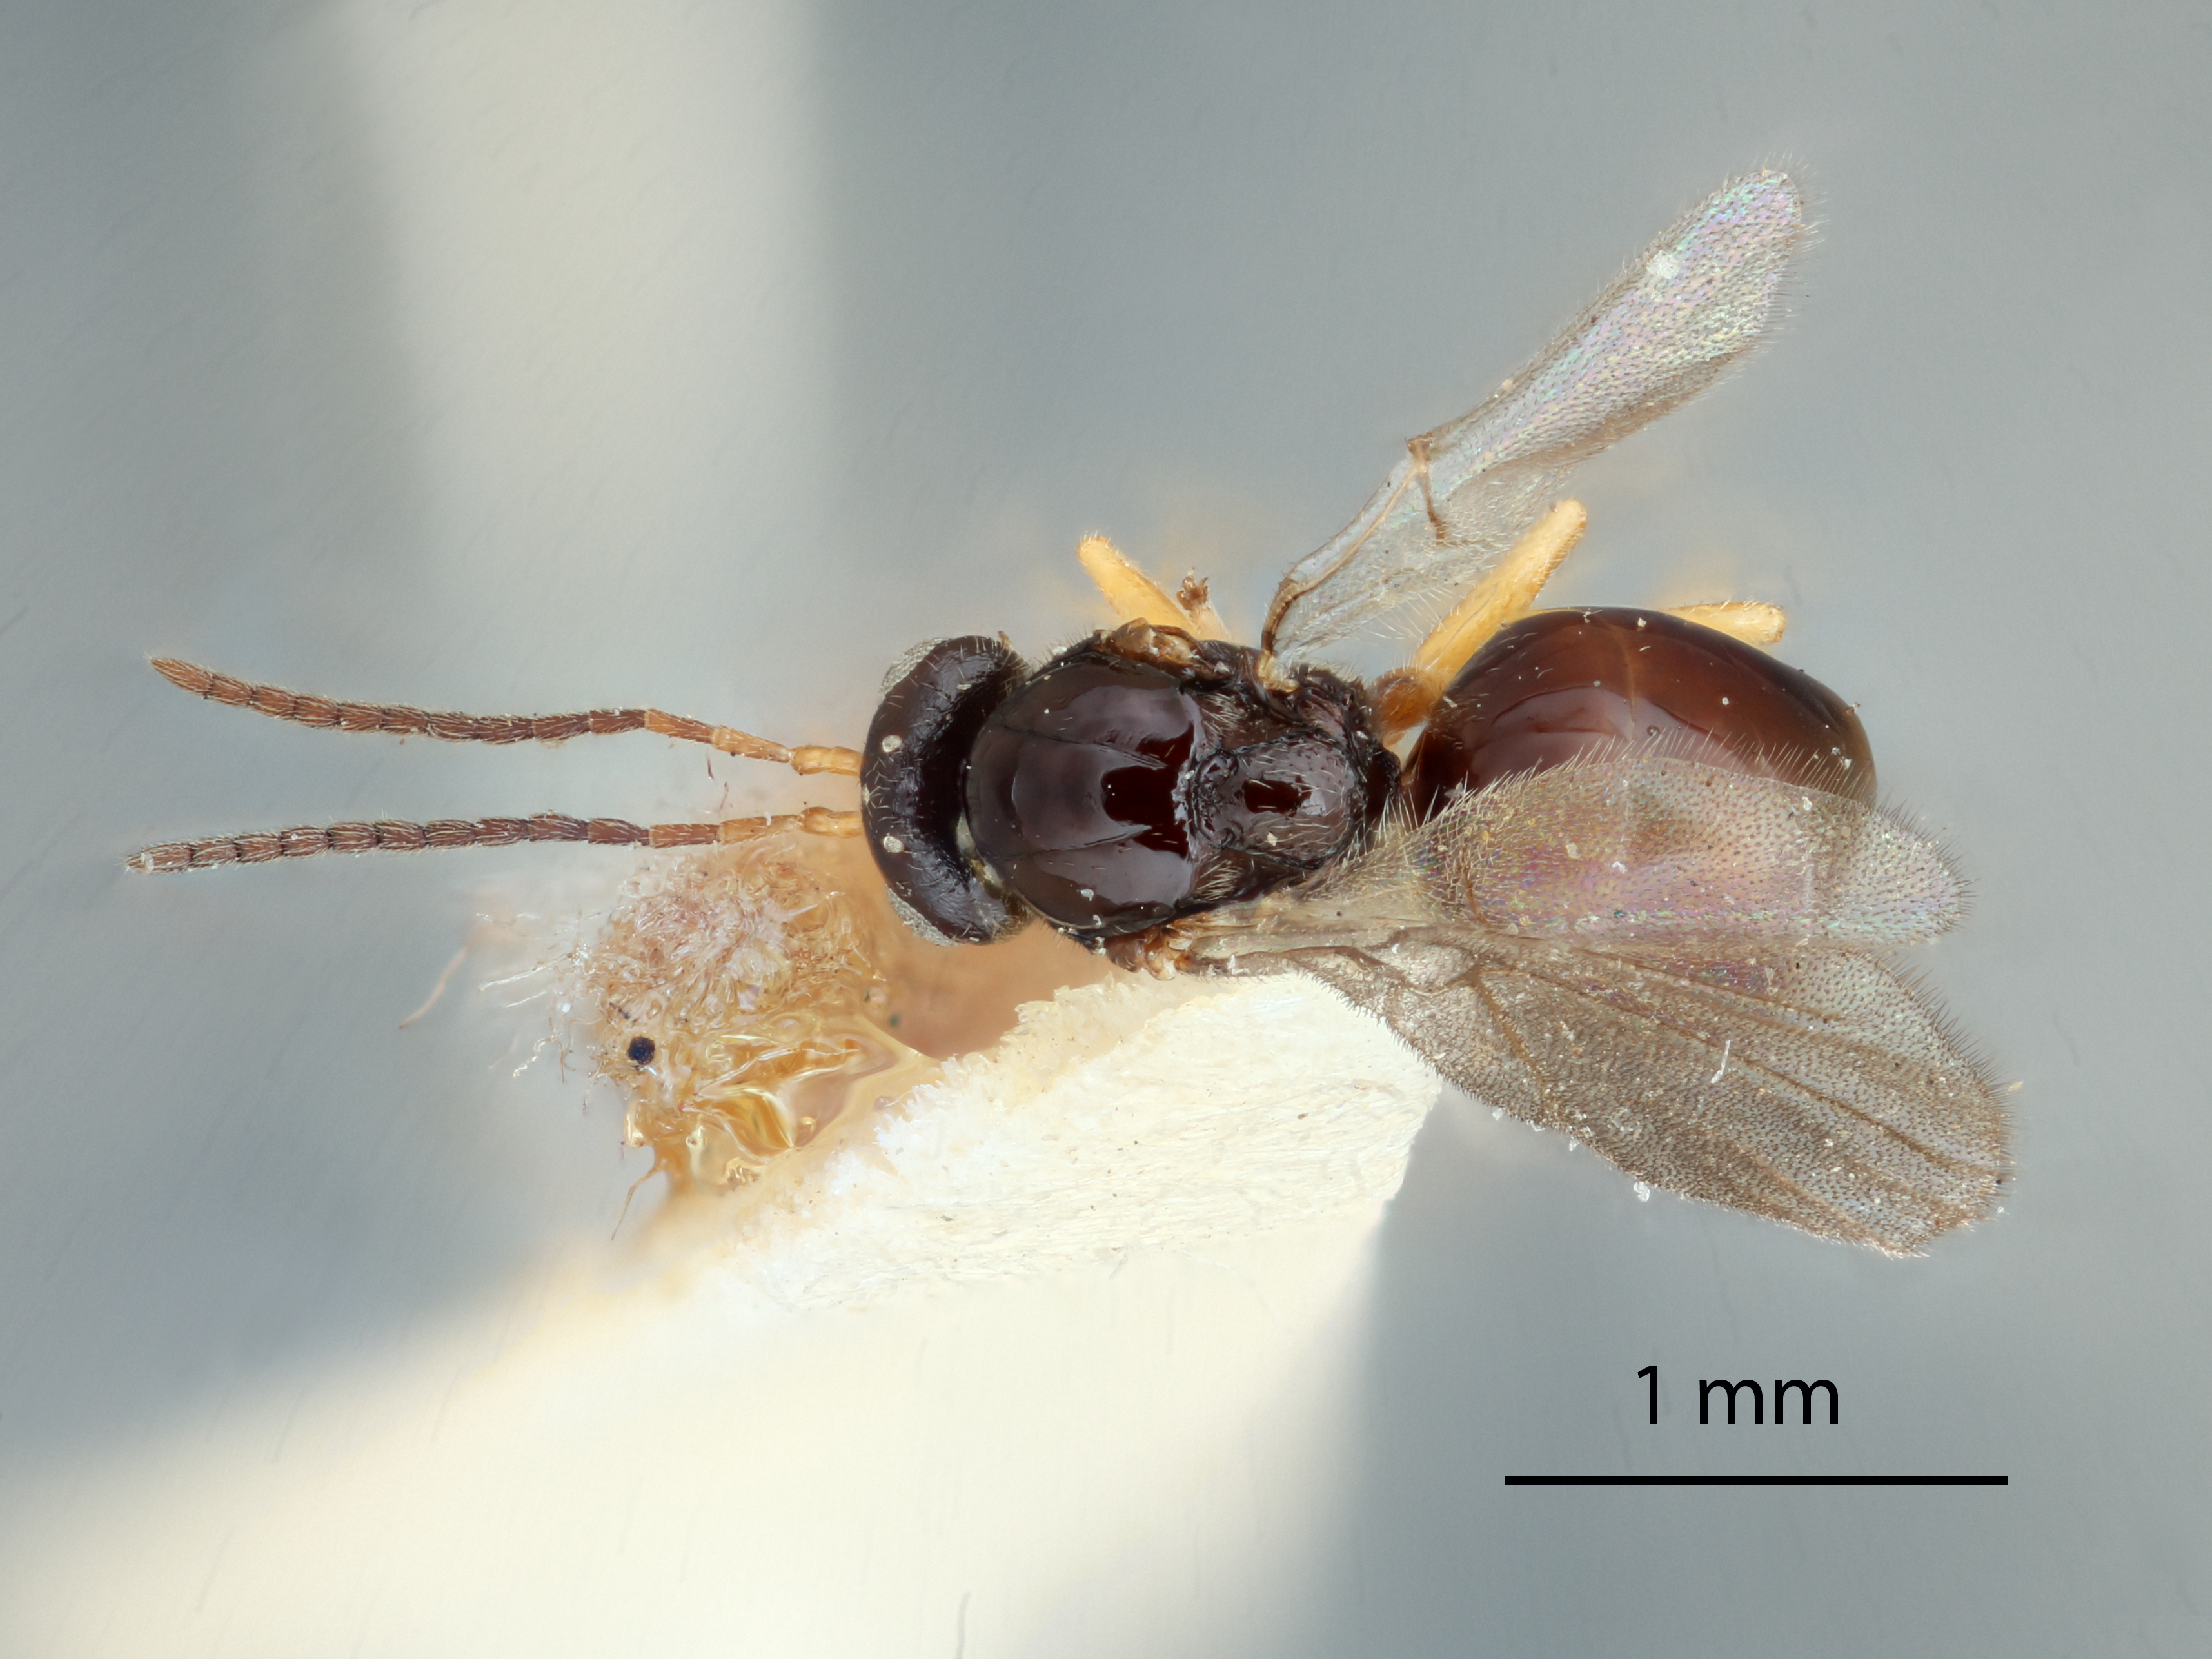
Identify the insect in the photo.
Liodora comata
